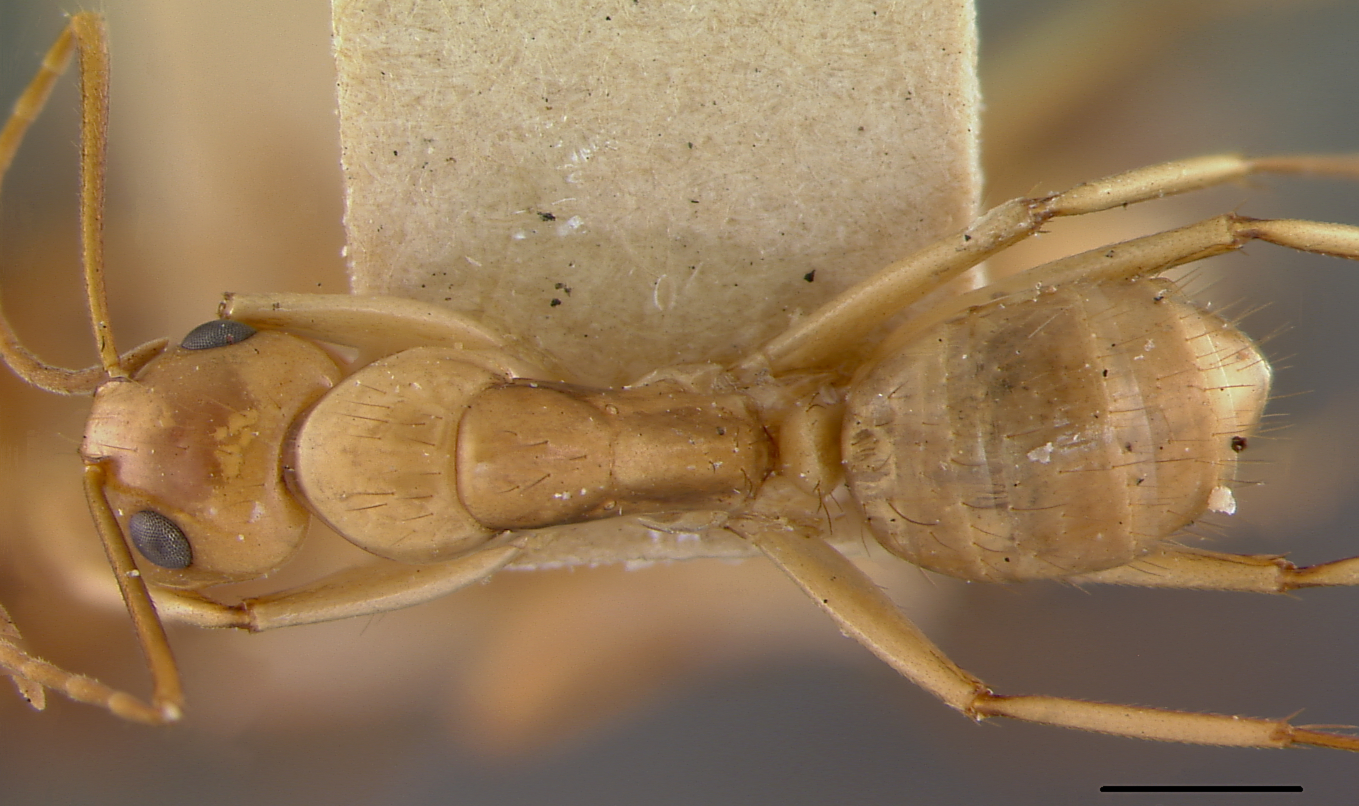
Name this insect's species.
Camponotus larvigerus
